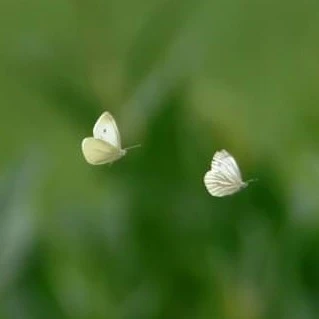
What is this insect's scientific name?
Pieris napi
